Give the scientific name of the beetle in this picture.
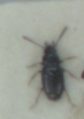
Elaphropus walkerianus
